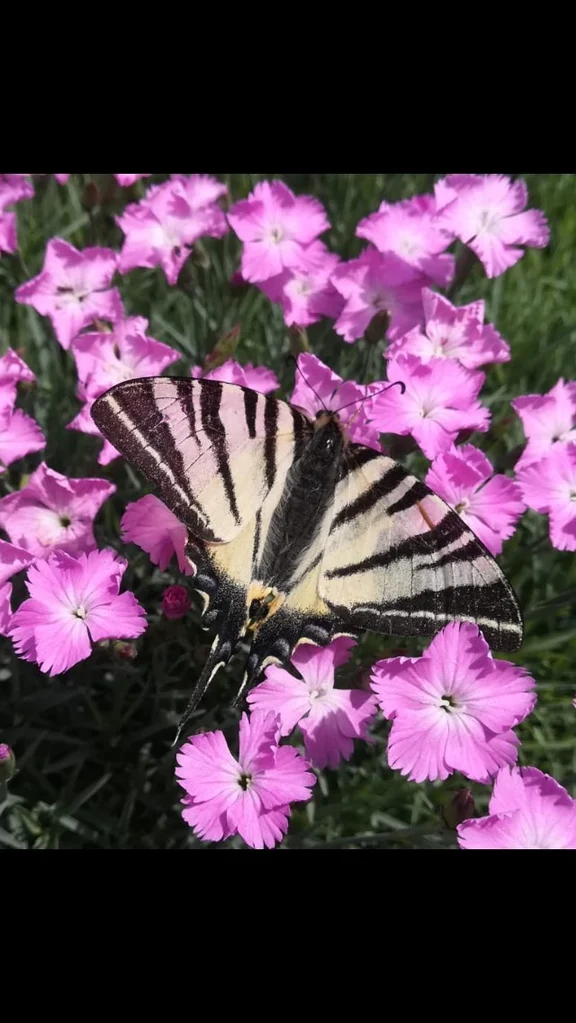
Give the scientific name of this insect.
Iphiclides podalirius
